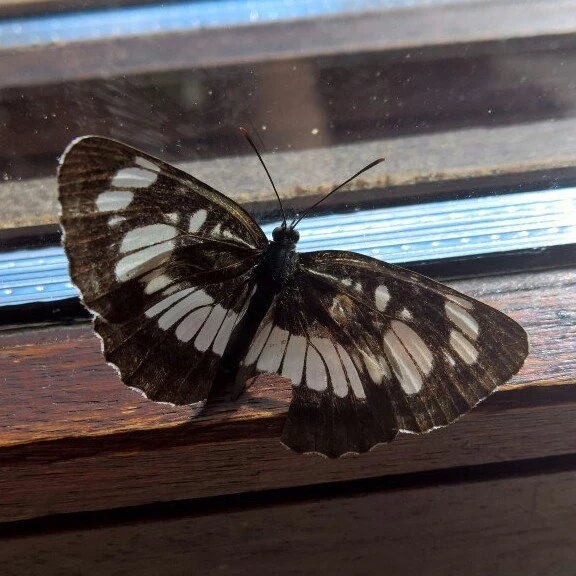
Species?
Neptis rivularis
